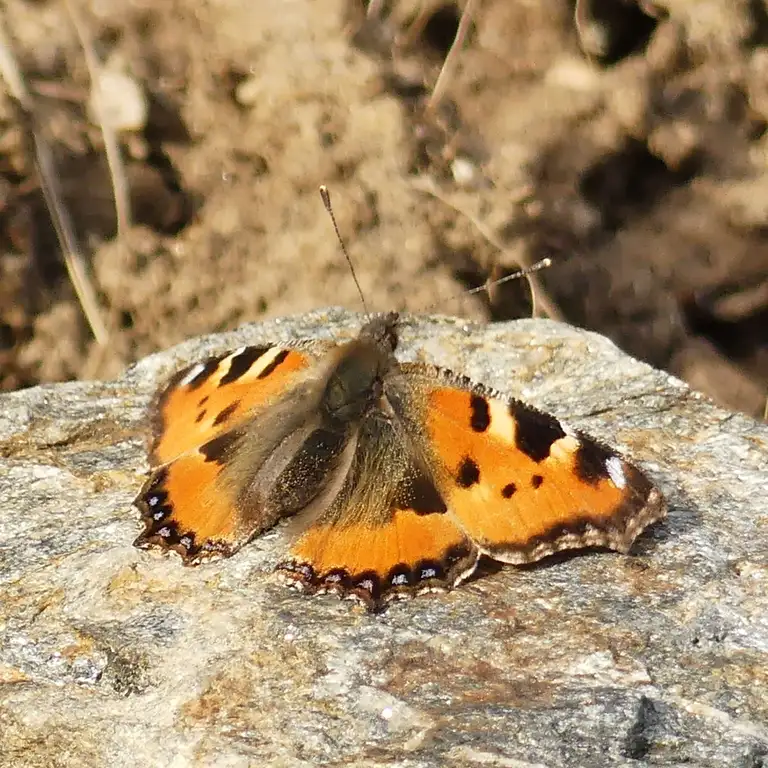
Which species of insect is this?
Aglais urticae
